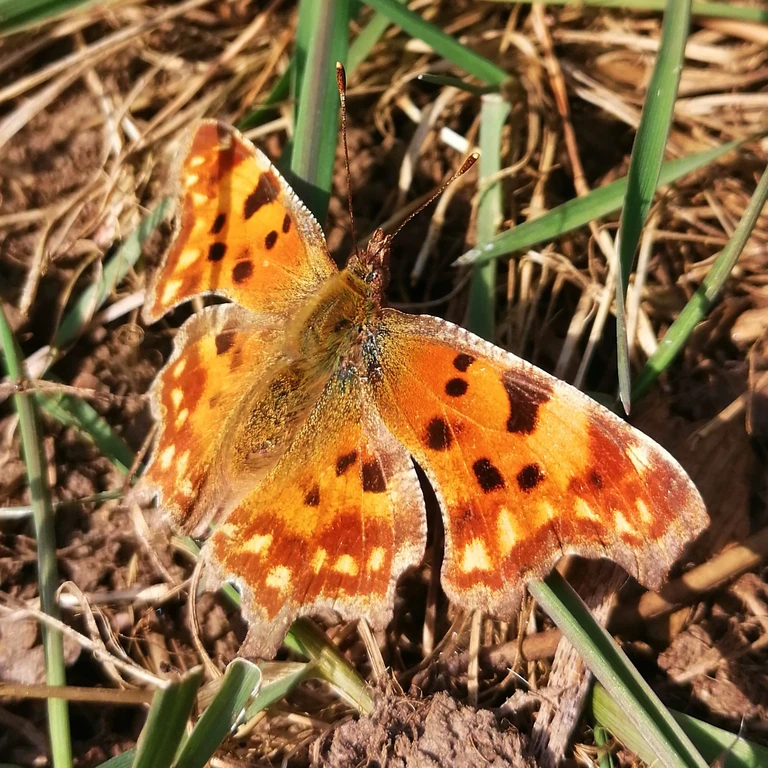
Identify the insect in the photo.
Polygonia c-album
